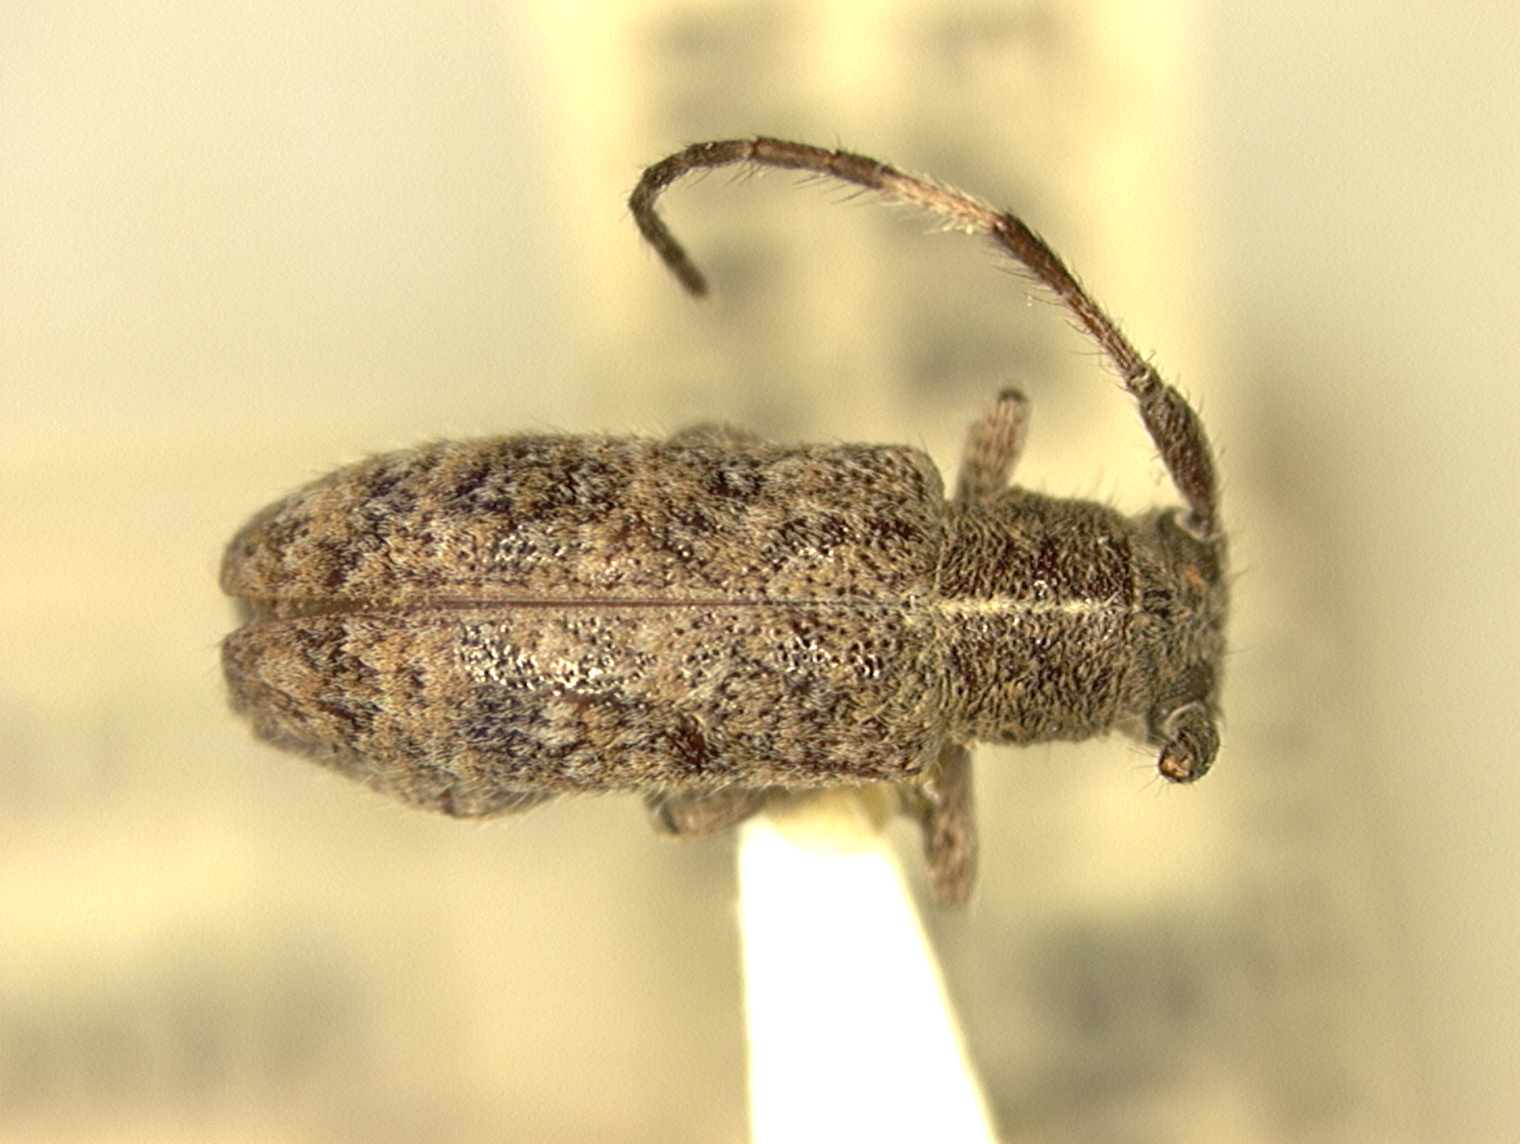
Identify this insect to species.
Eupogonius wickhami
